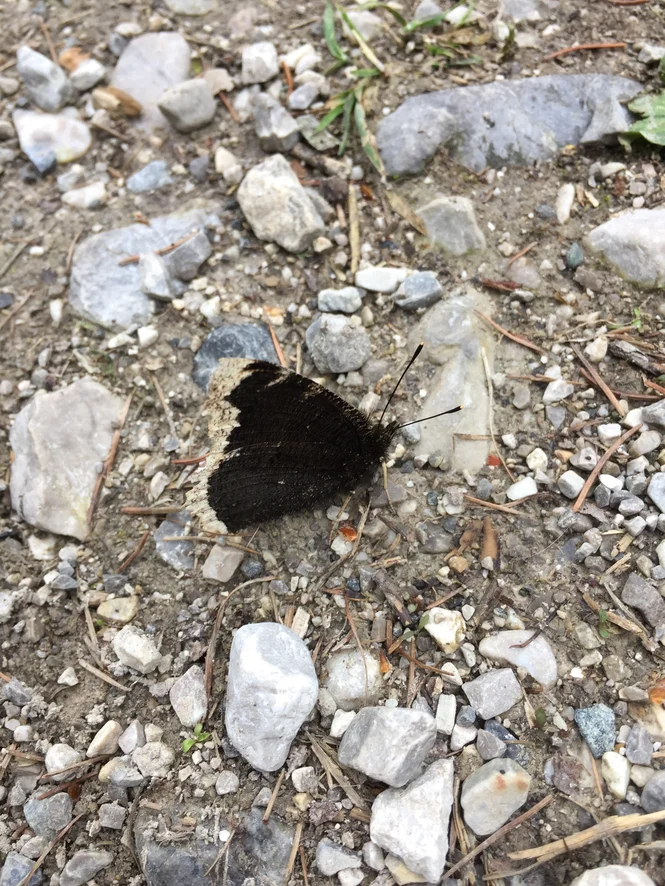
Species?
Nymphalis antiopa
